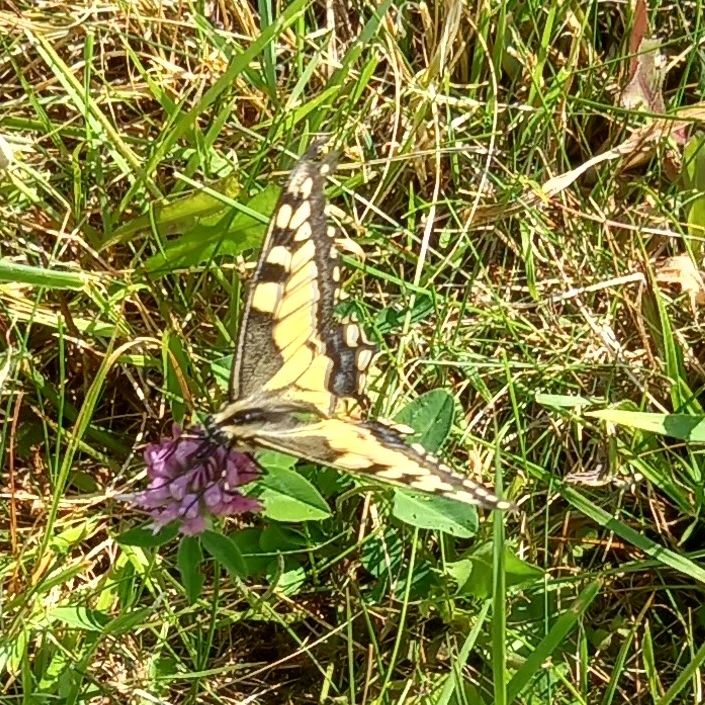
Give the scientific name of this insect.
Papilio machaon
